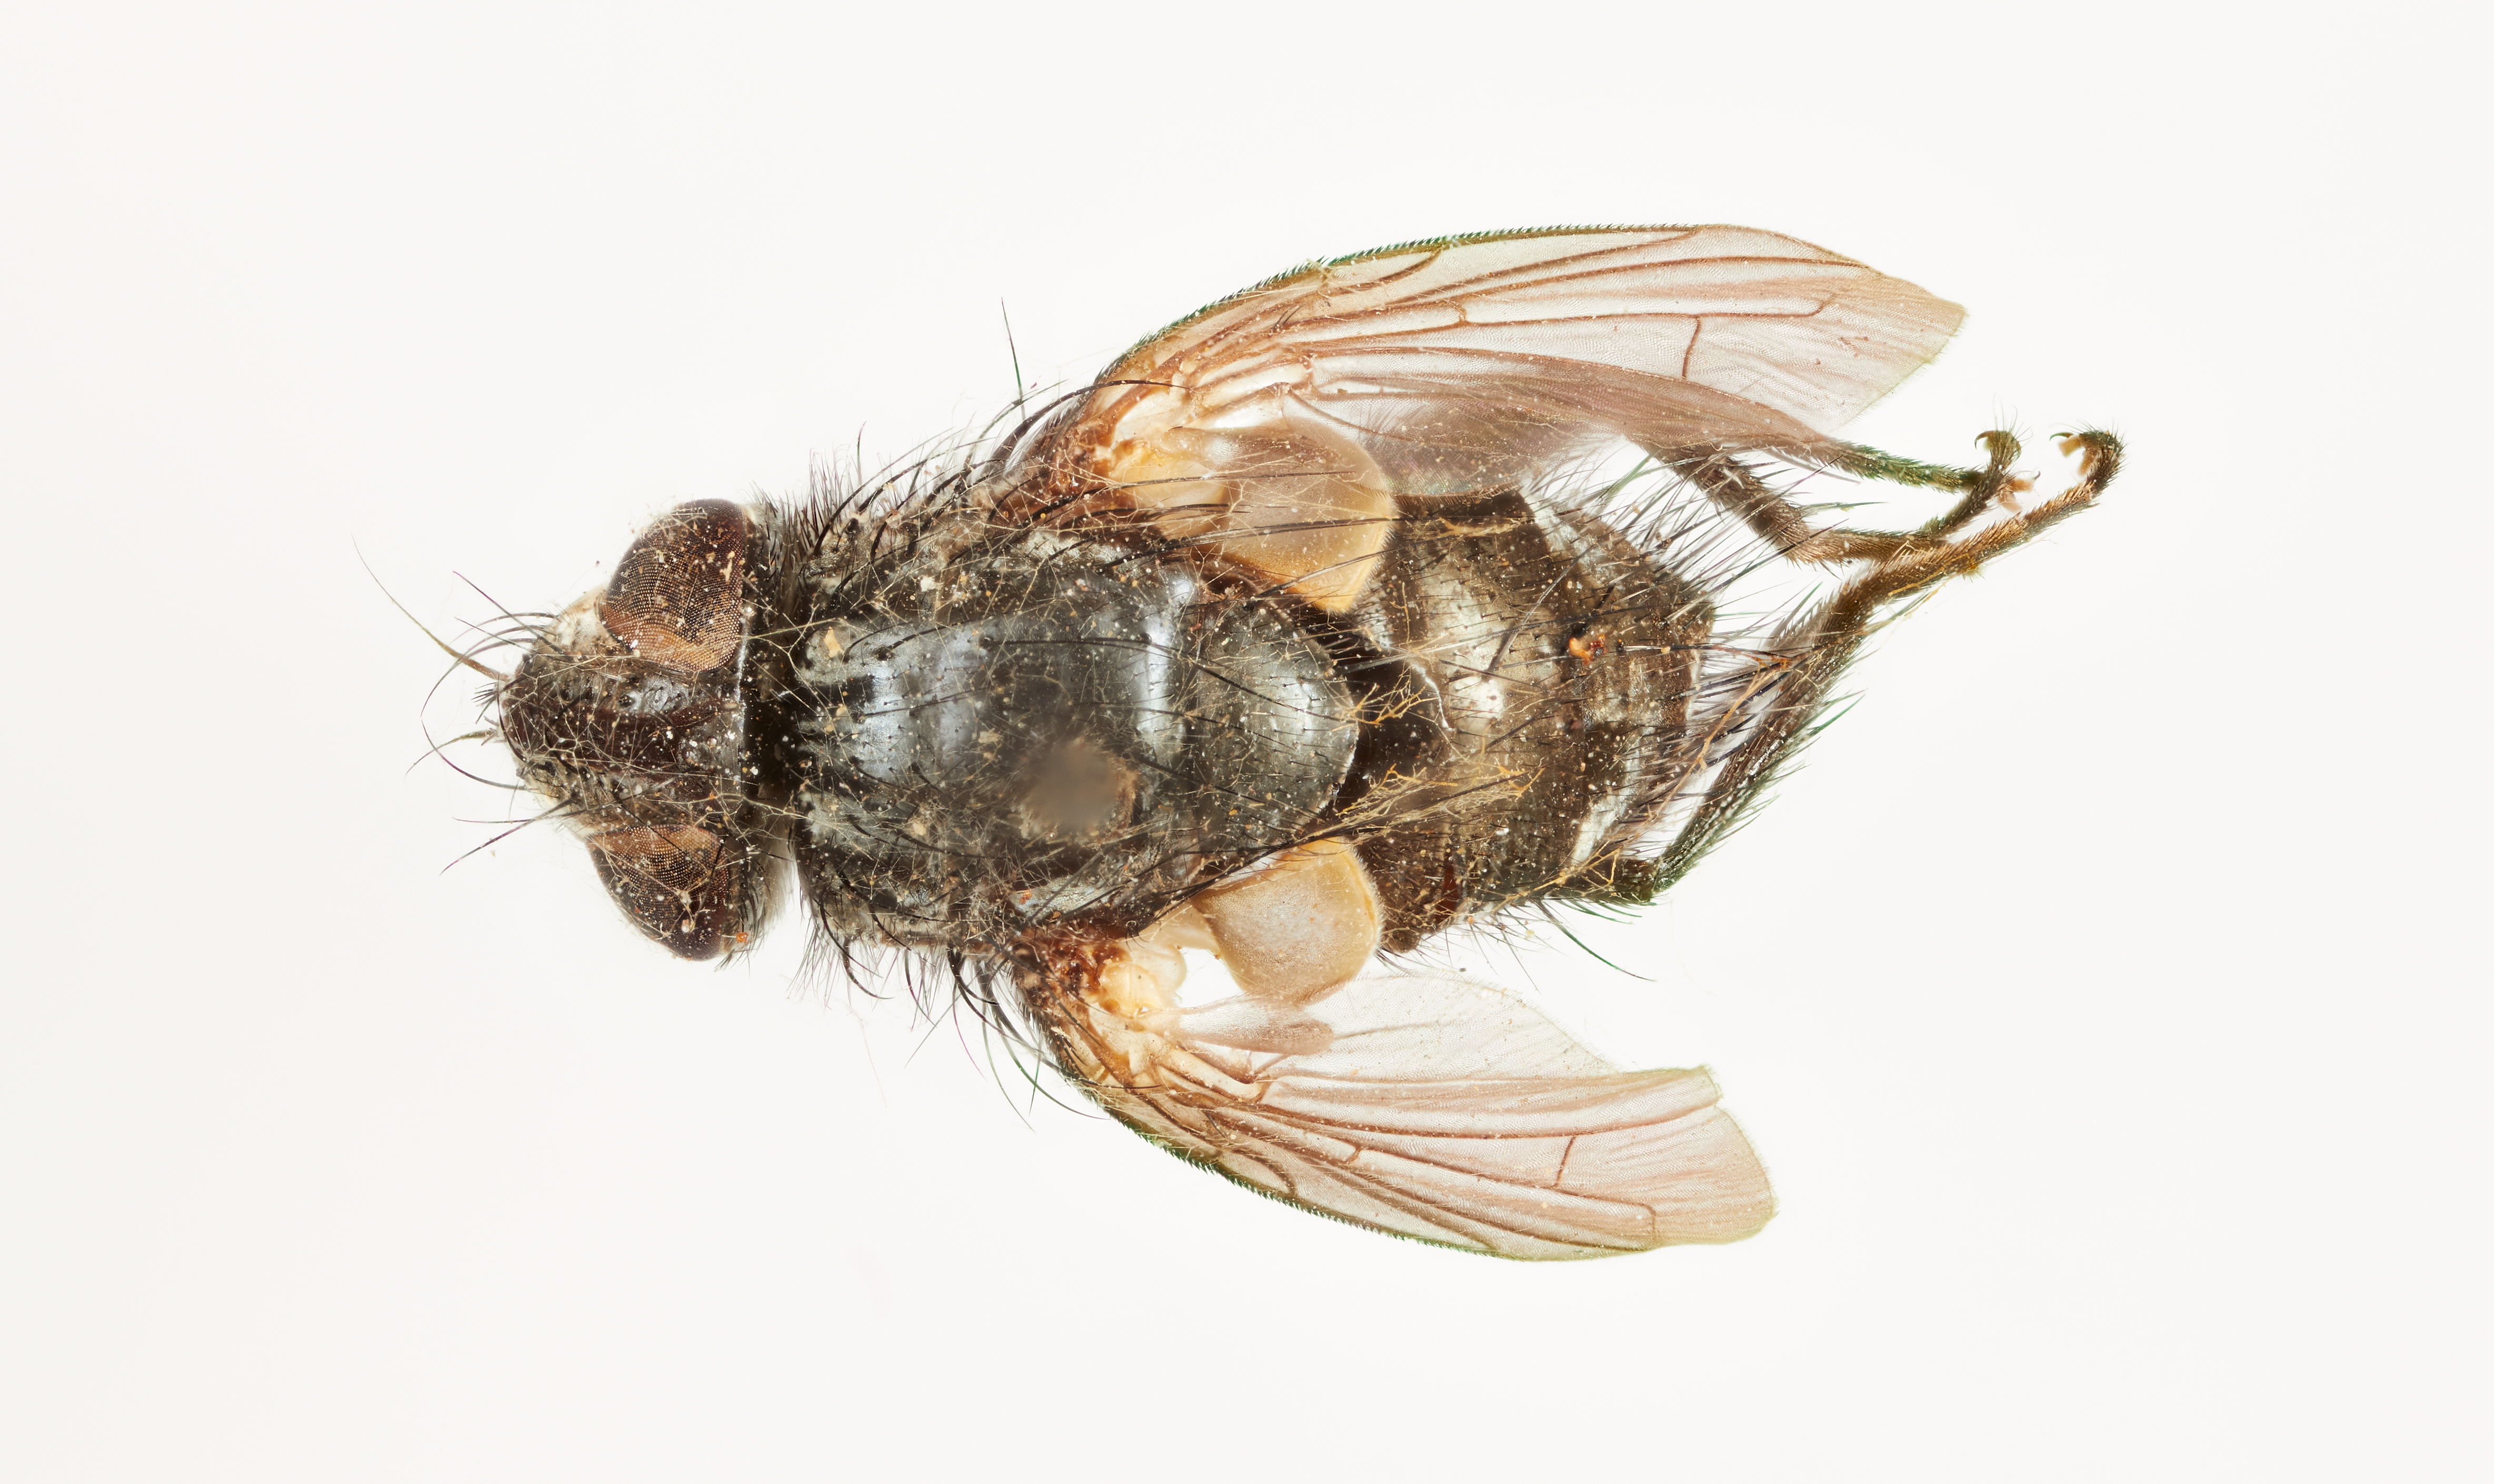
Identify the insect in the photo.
Myiopharus subaeneus
